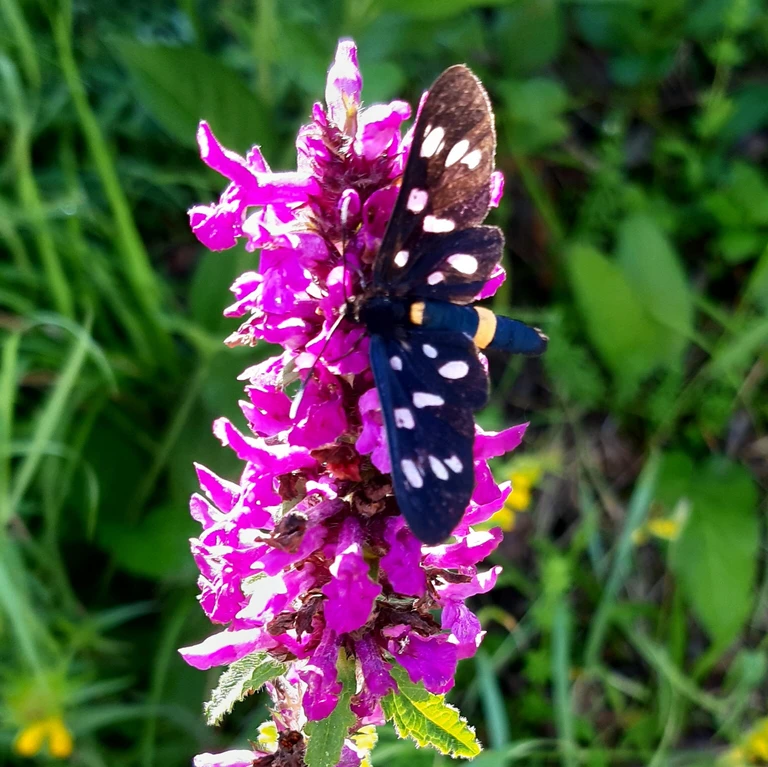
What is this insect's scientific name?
Amata phegea
